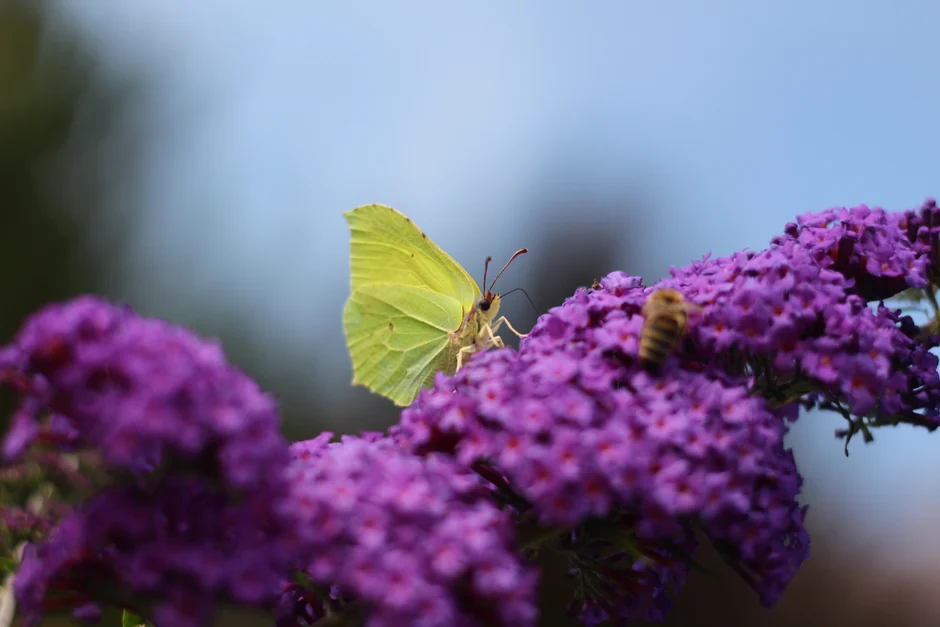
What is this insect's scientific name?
Gonepteryx rhamni
